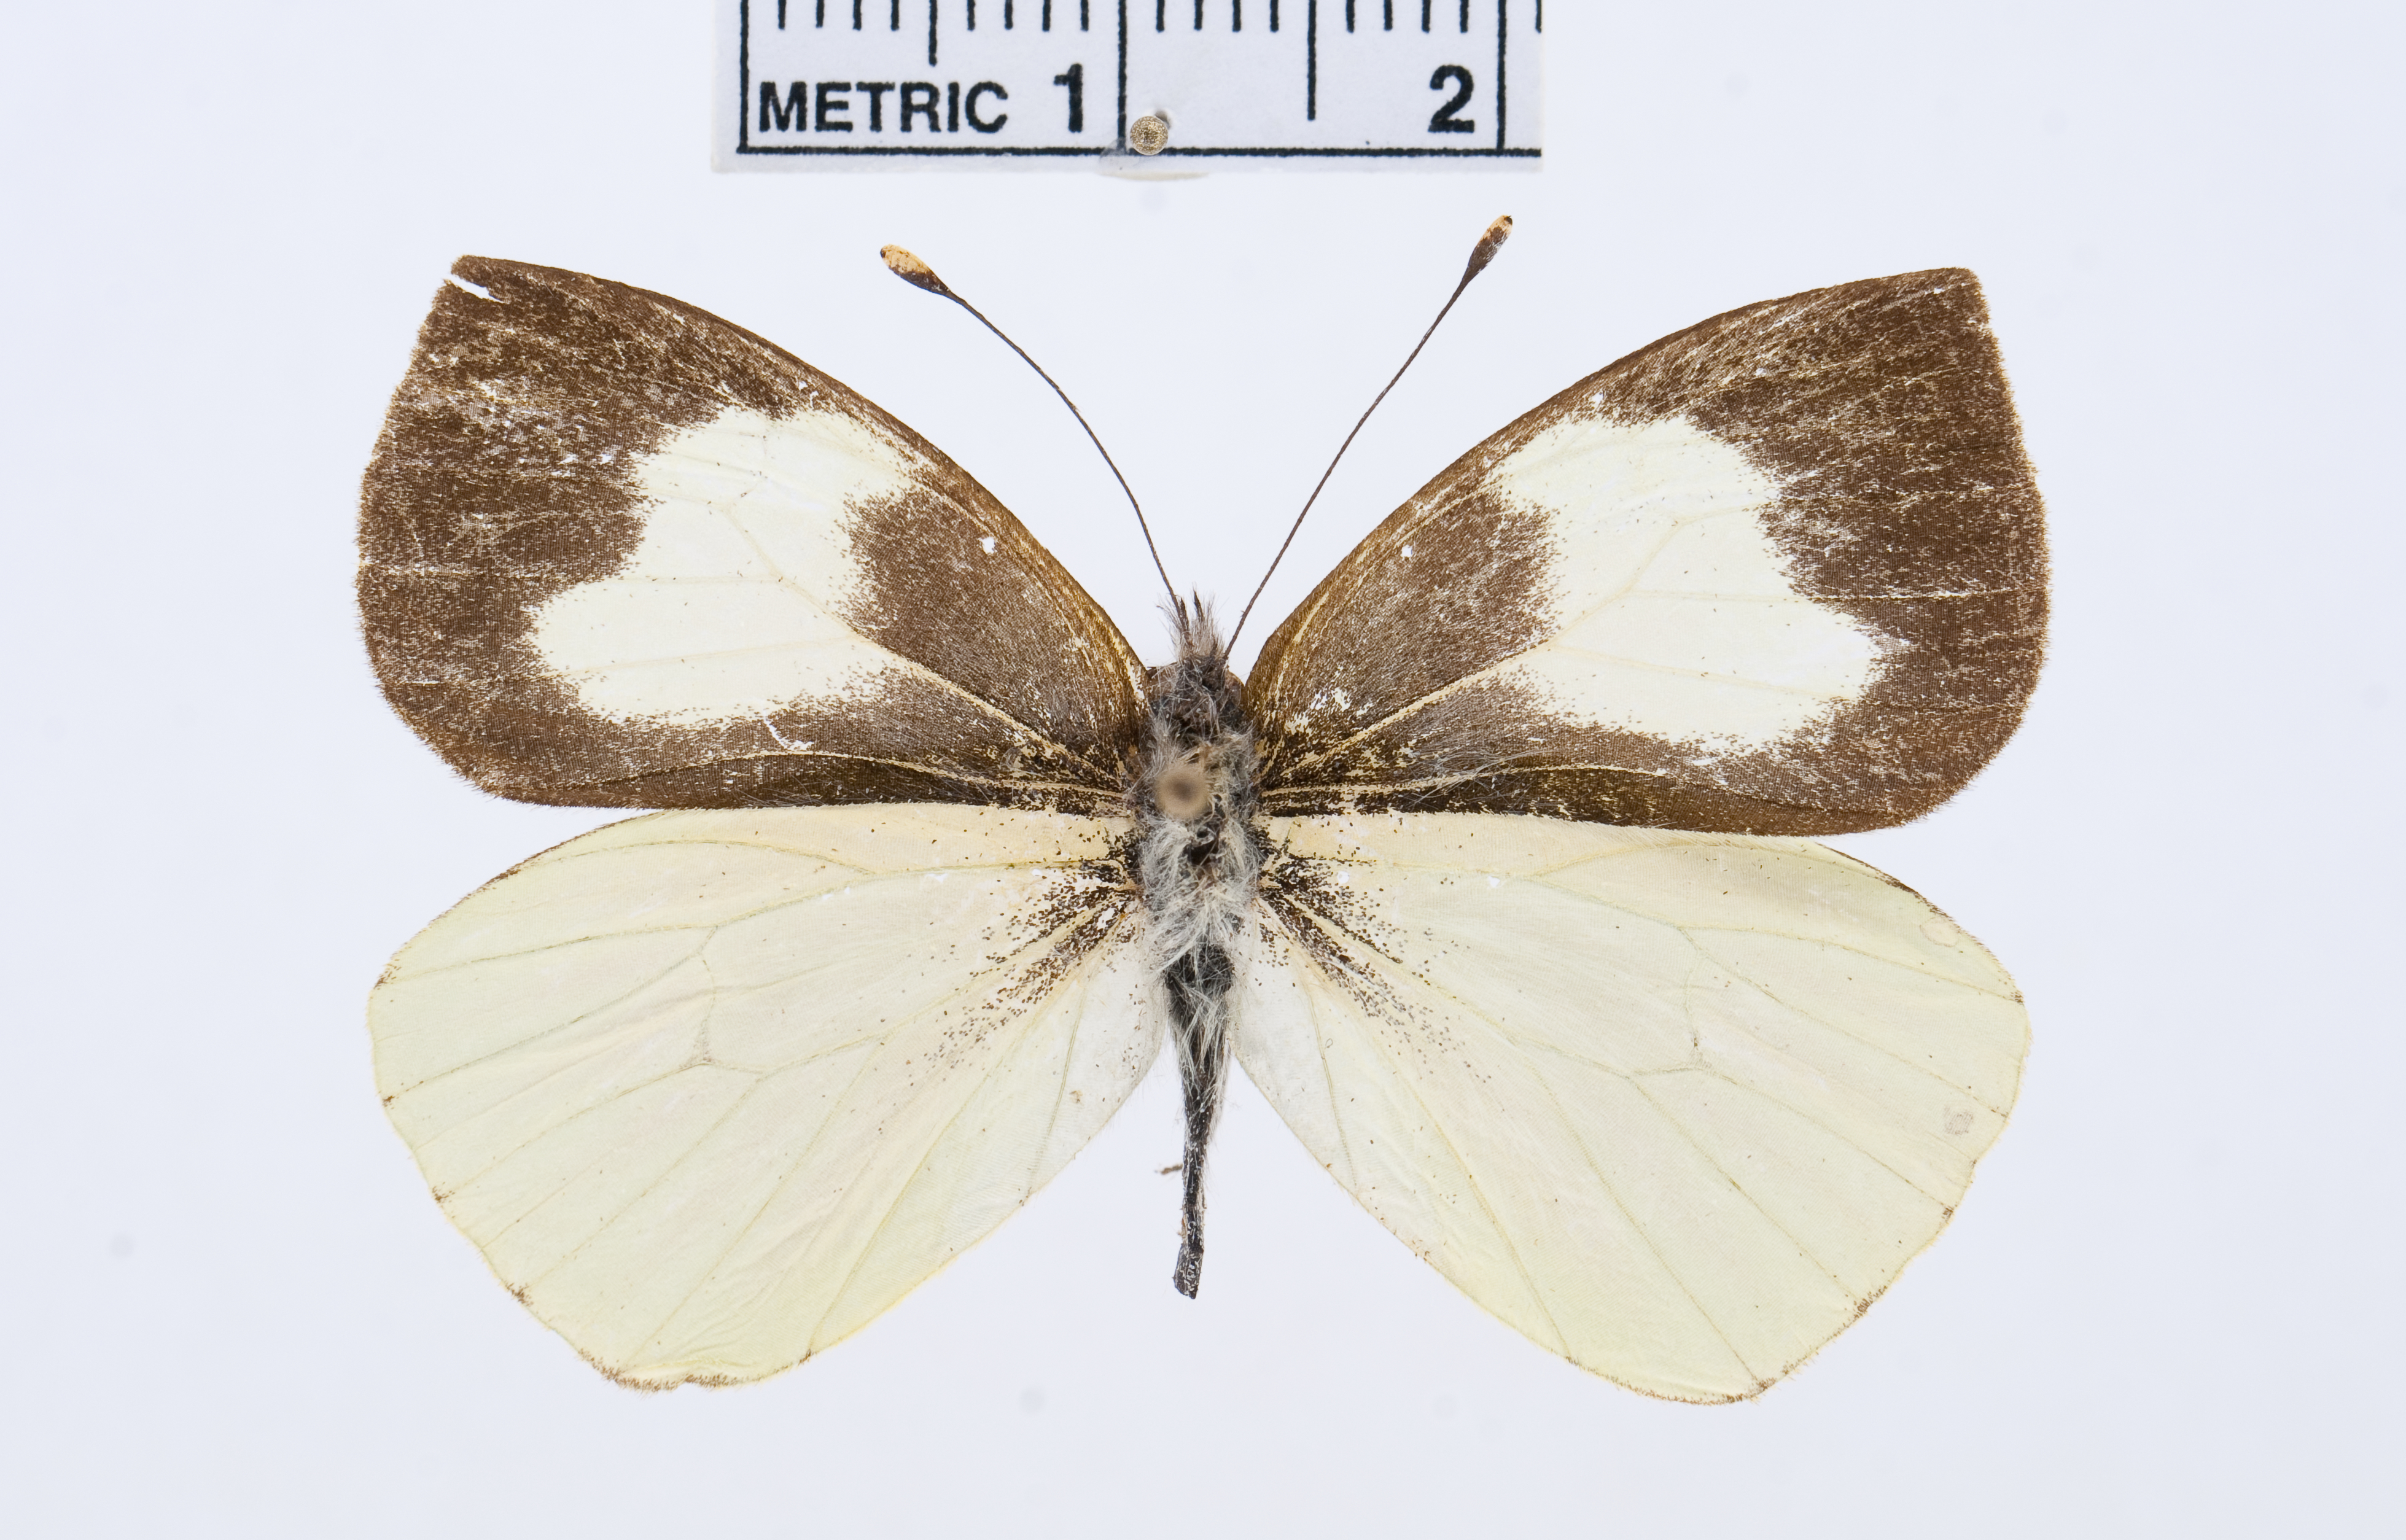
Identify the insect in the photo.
Leptophobia gonzaga
